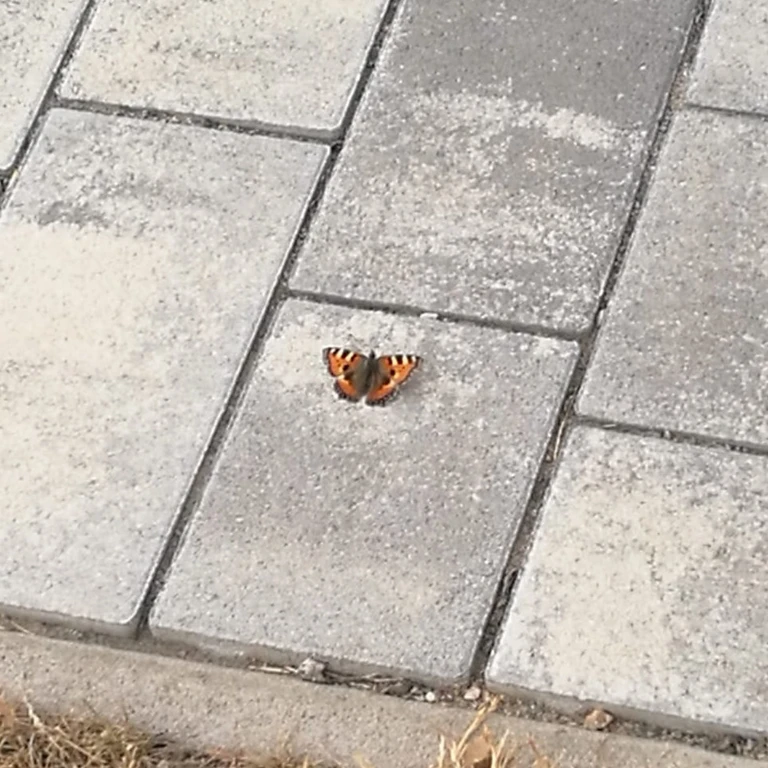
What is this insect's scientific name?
Aglais urticae
